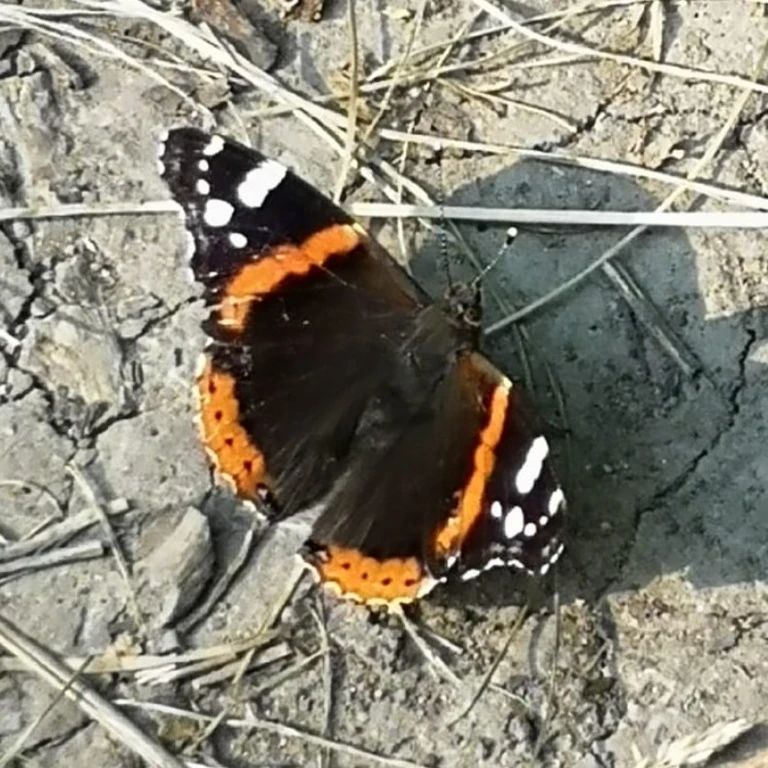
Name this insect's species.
Vanessa atalanta
